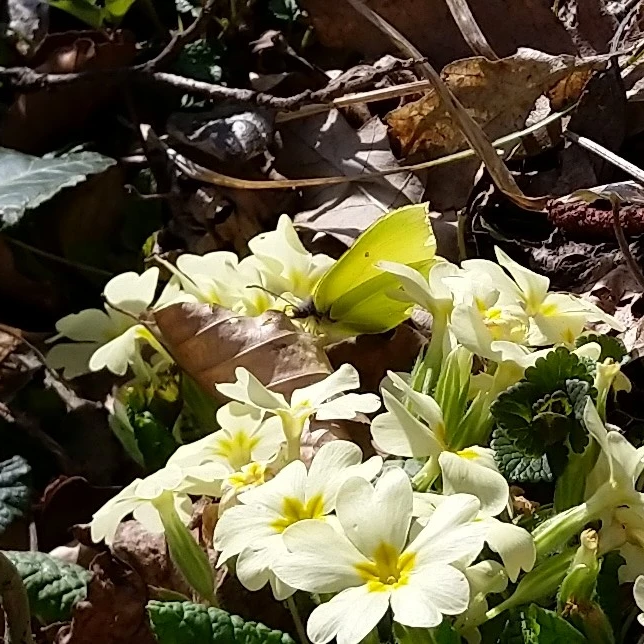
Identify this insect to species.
Gonepteryx rhamni
